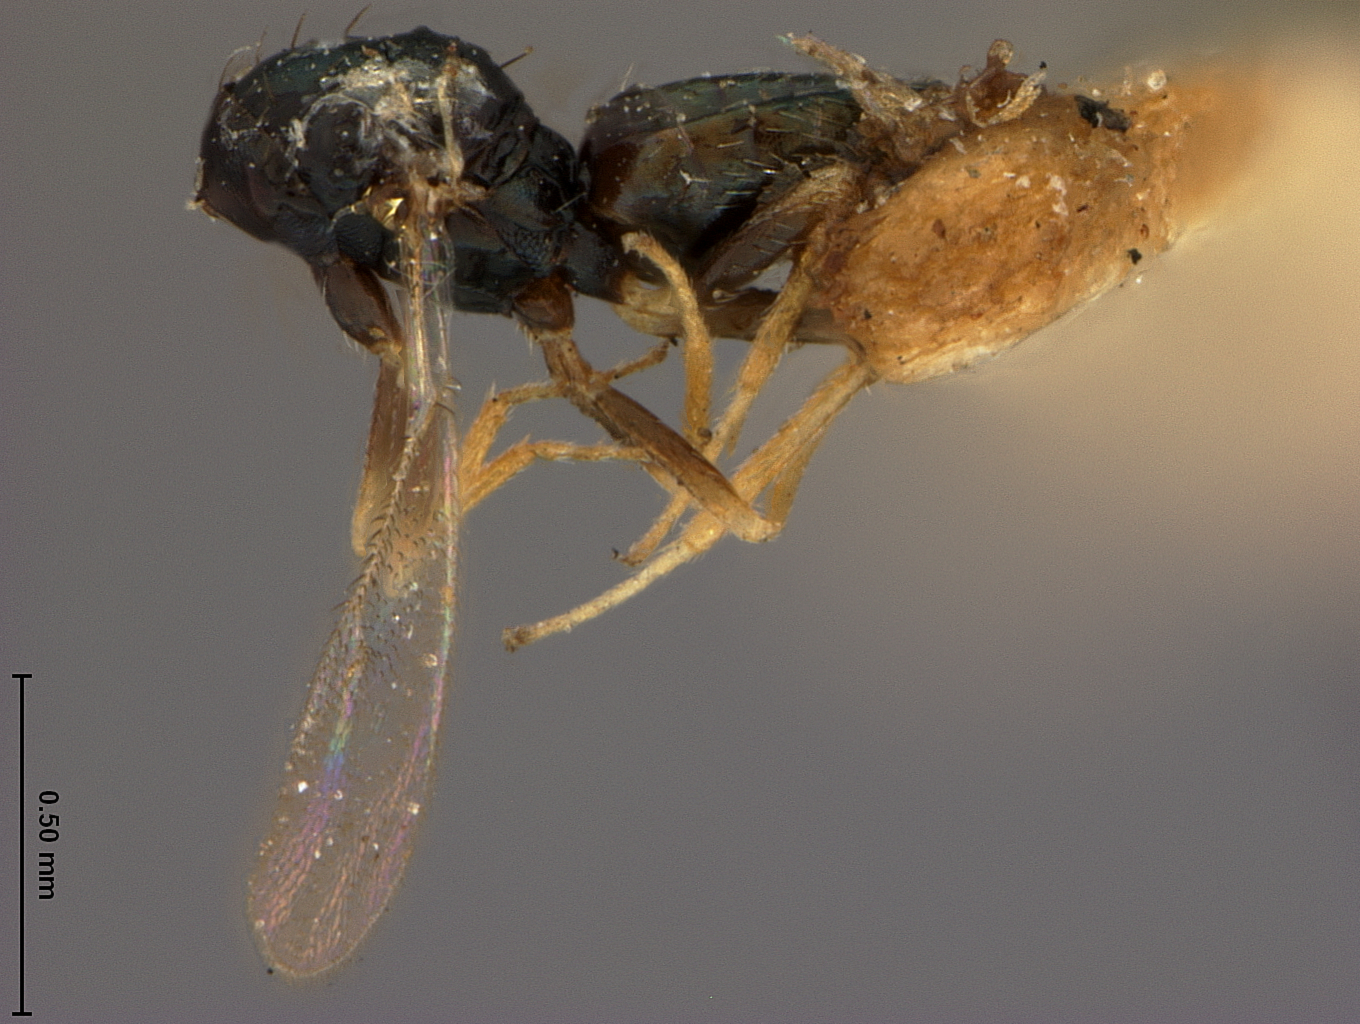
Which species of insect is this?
Tetrastichus johnsoni
